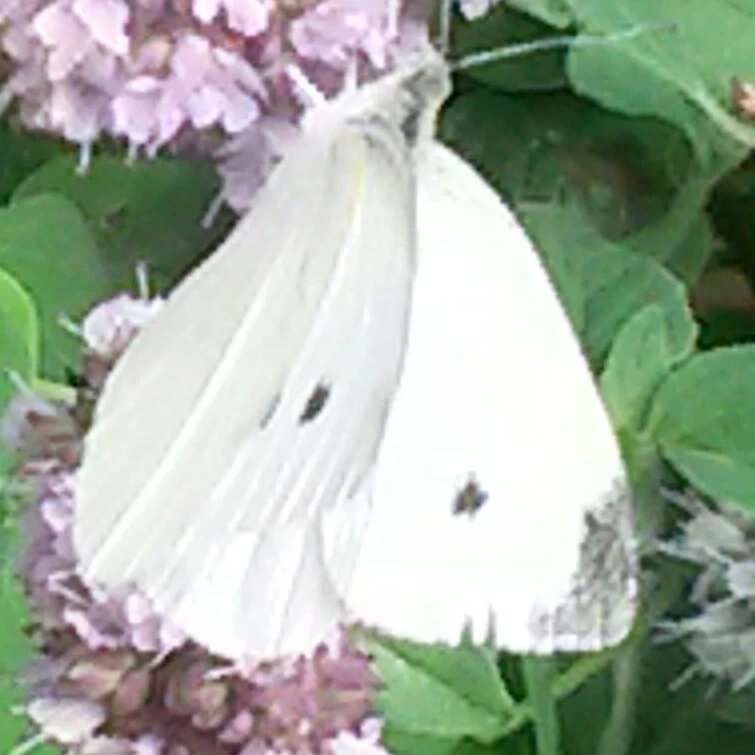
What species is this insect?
Pieris rapae
